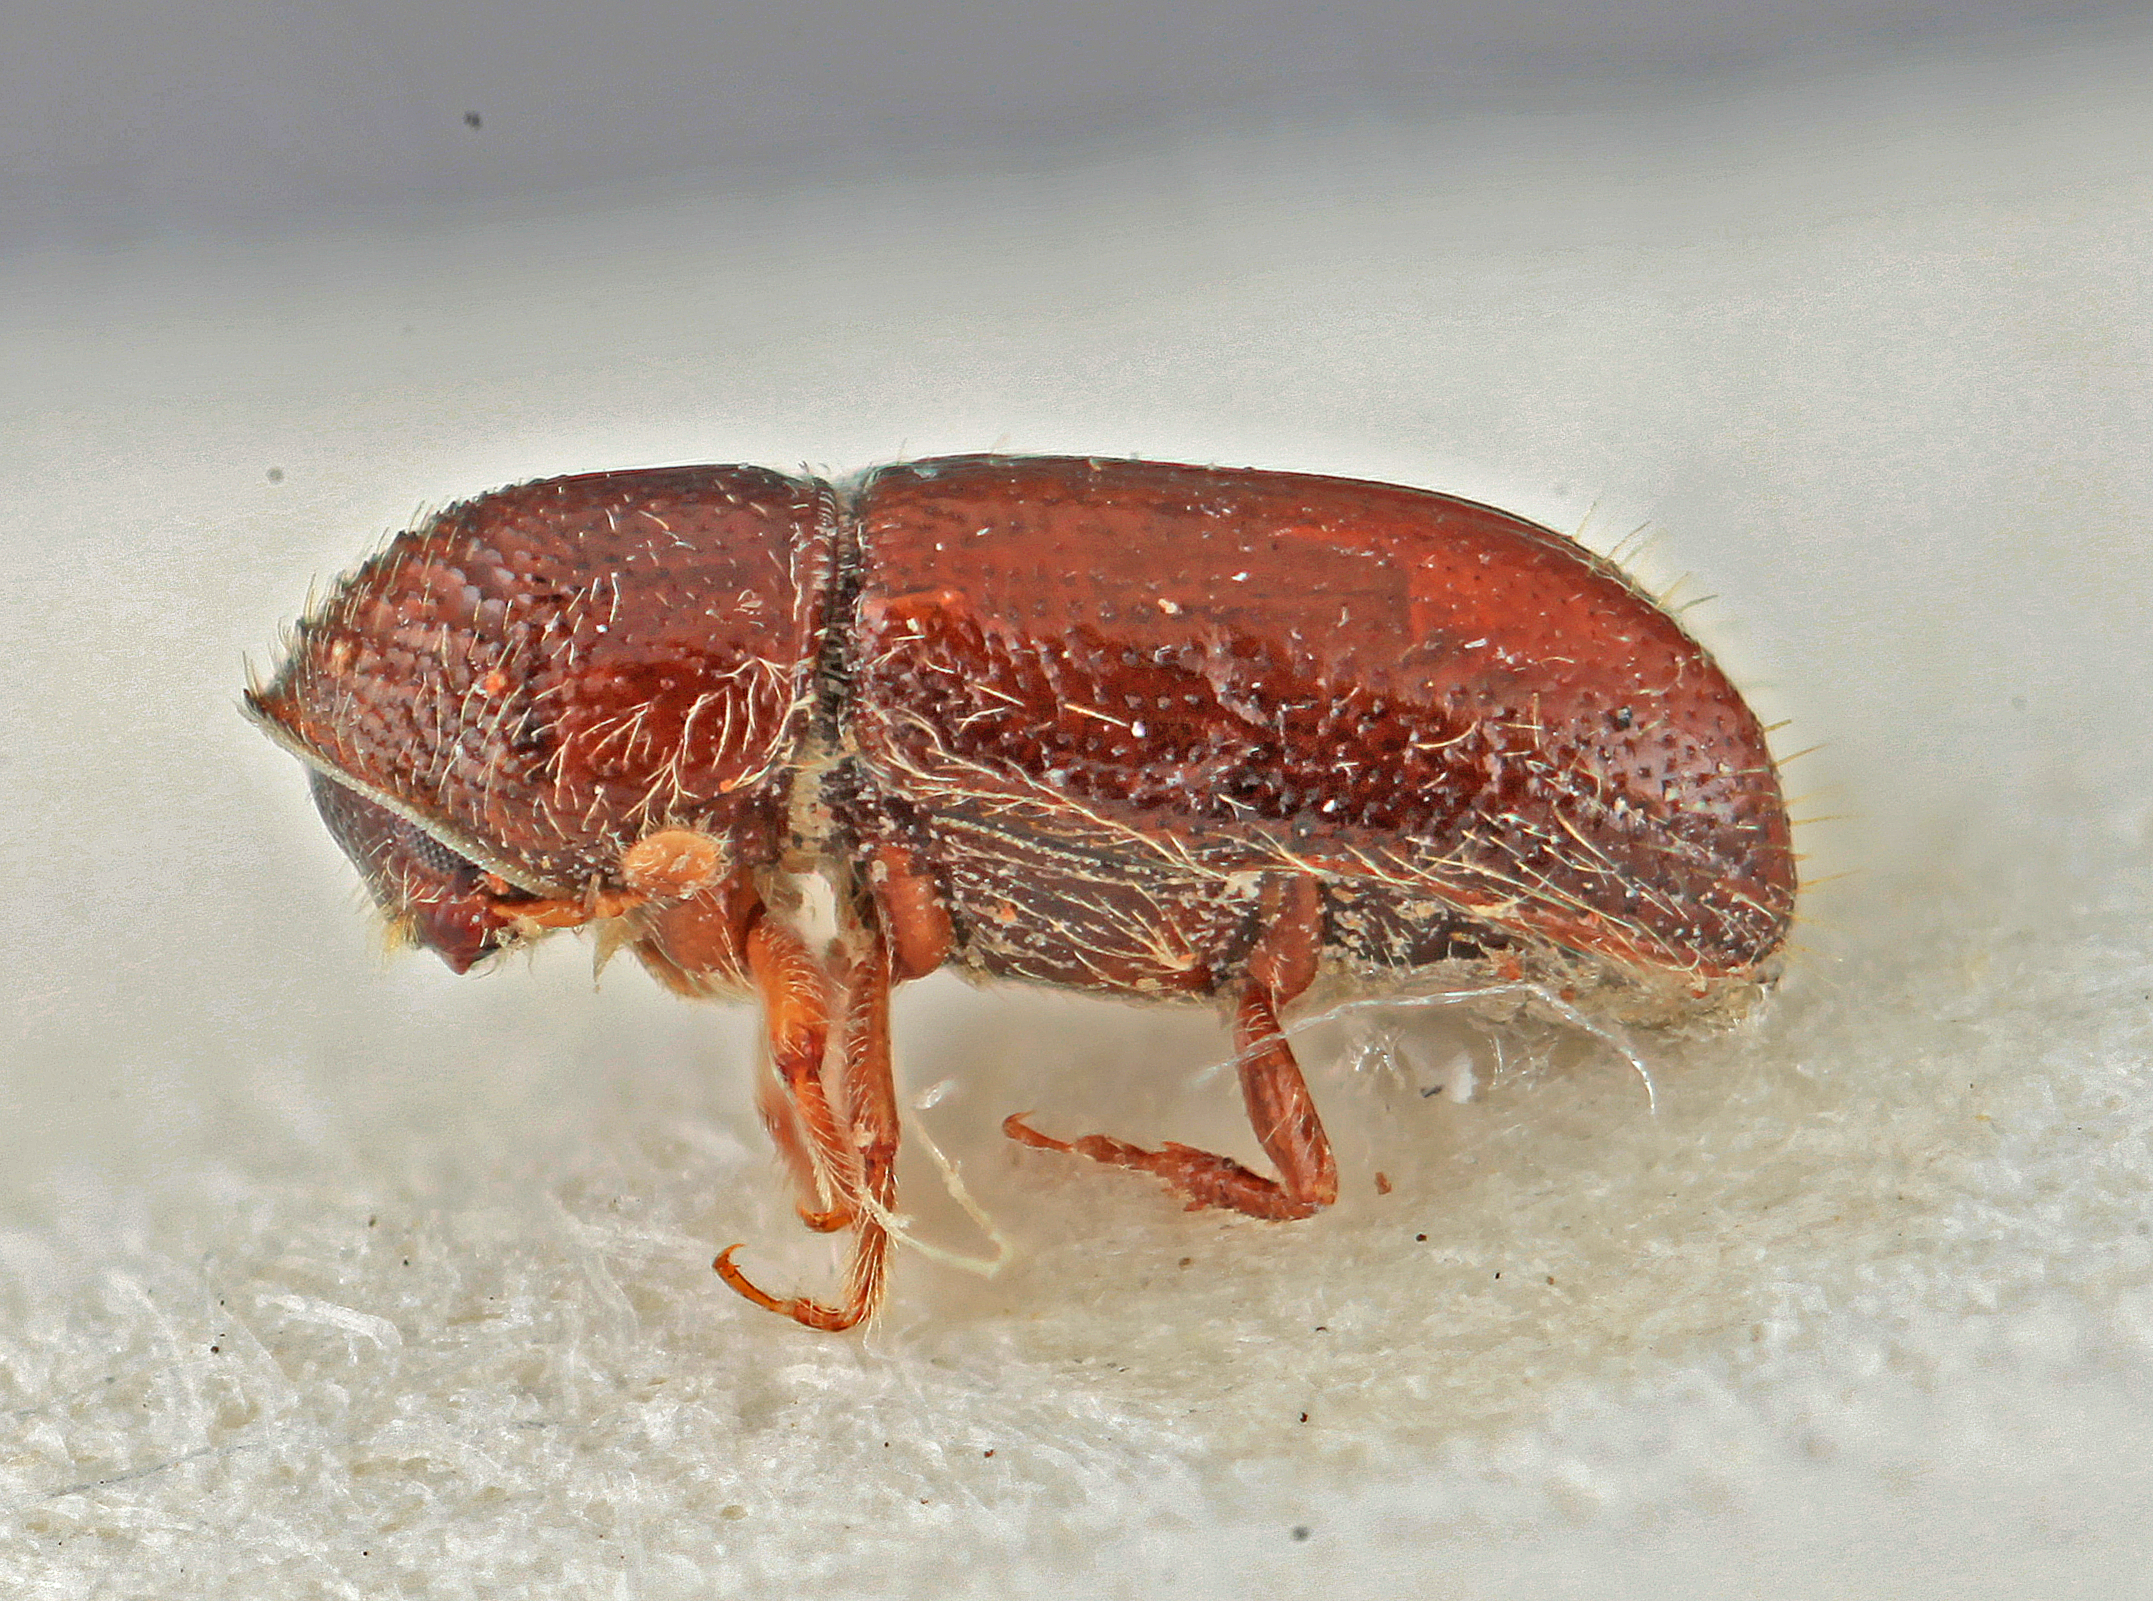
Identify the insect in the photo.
Pityophthorus tucumanensis
